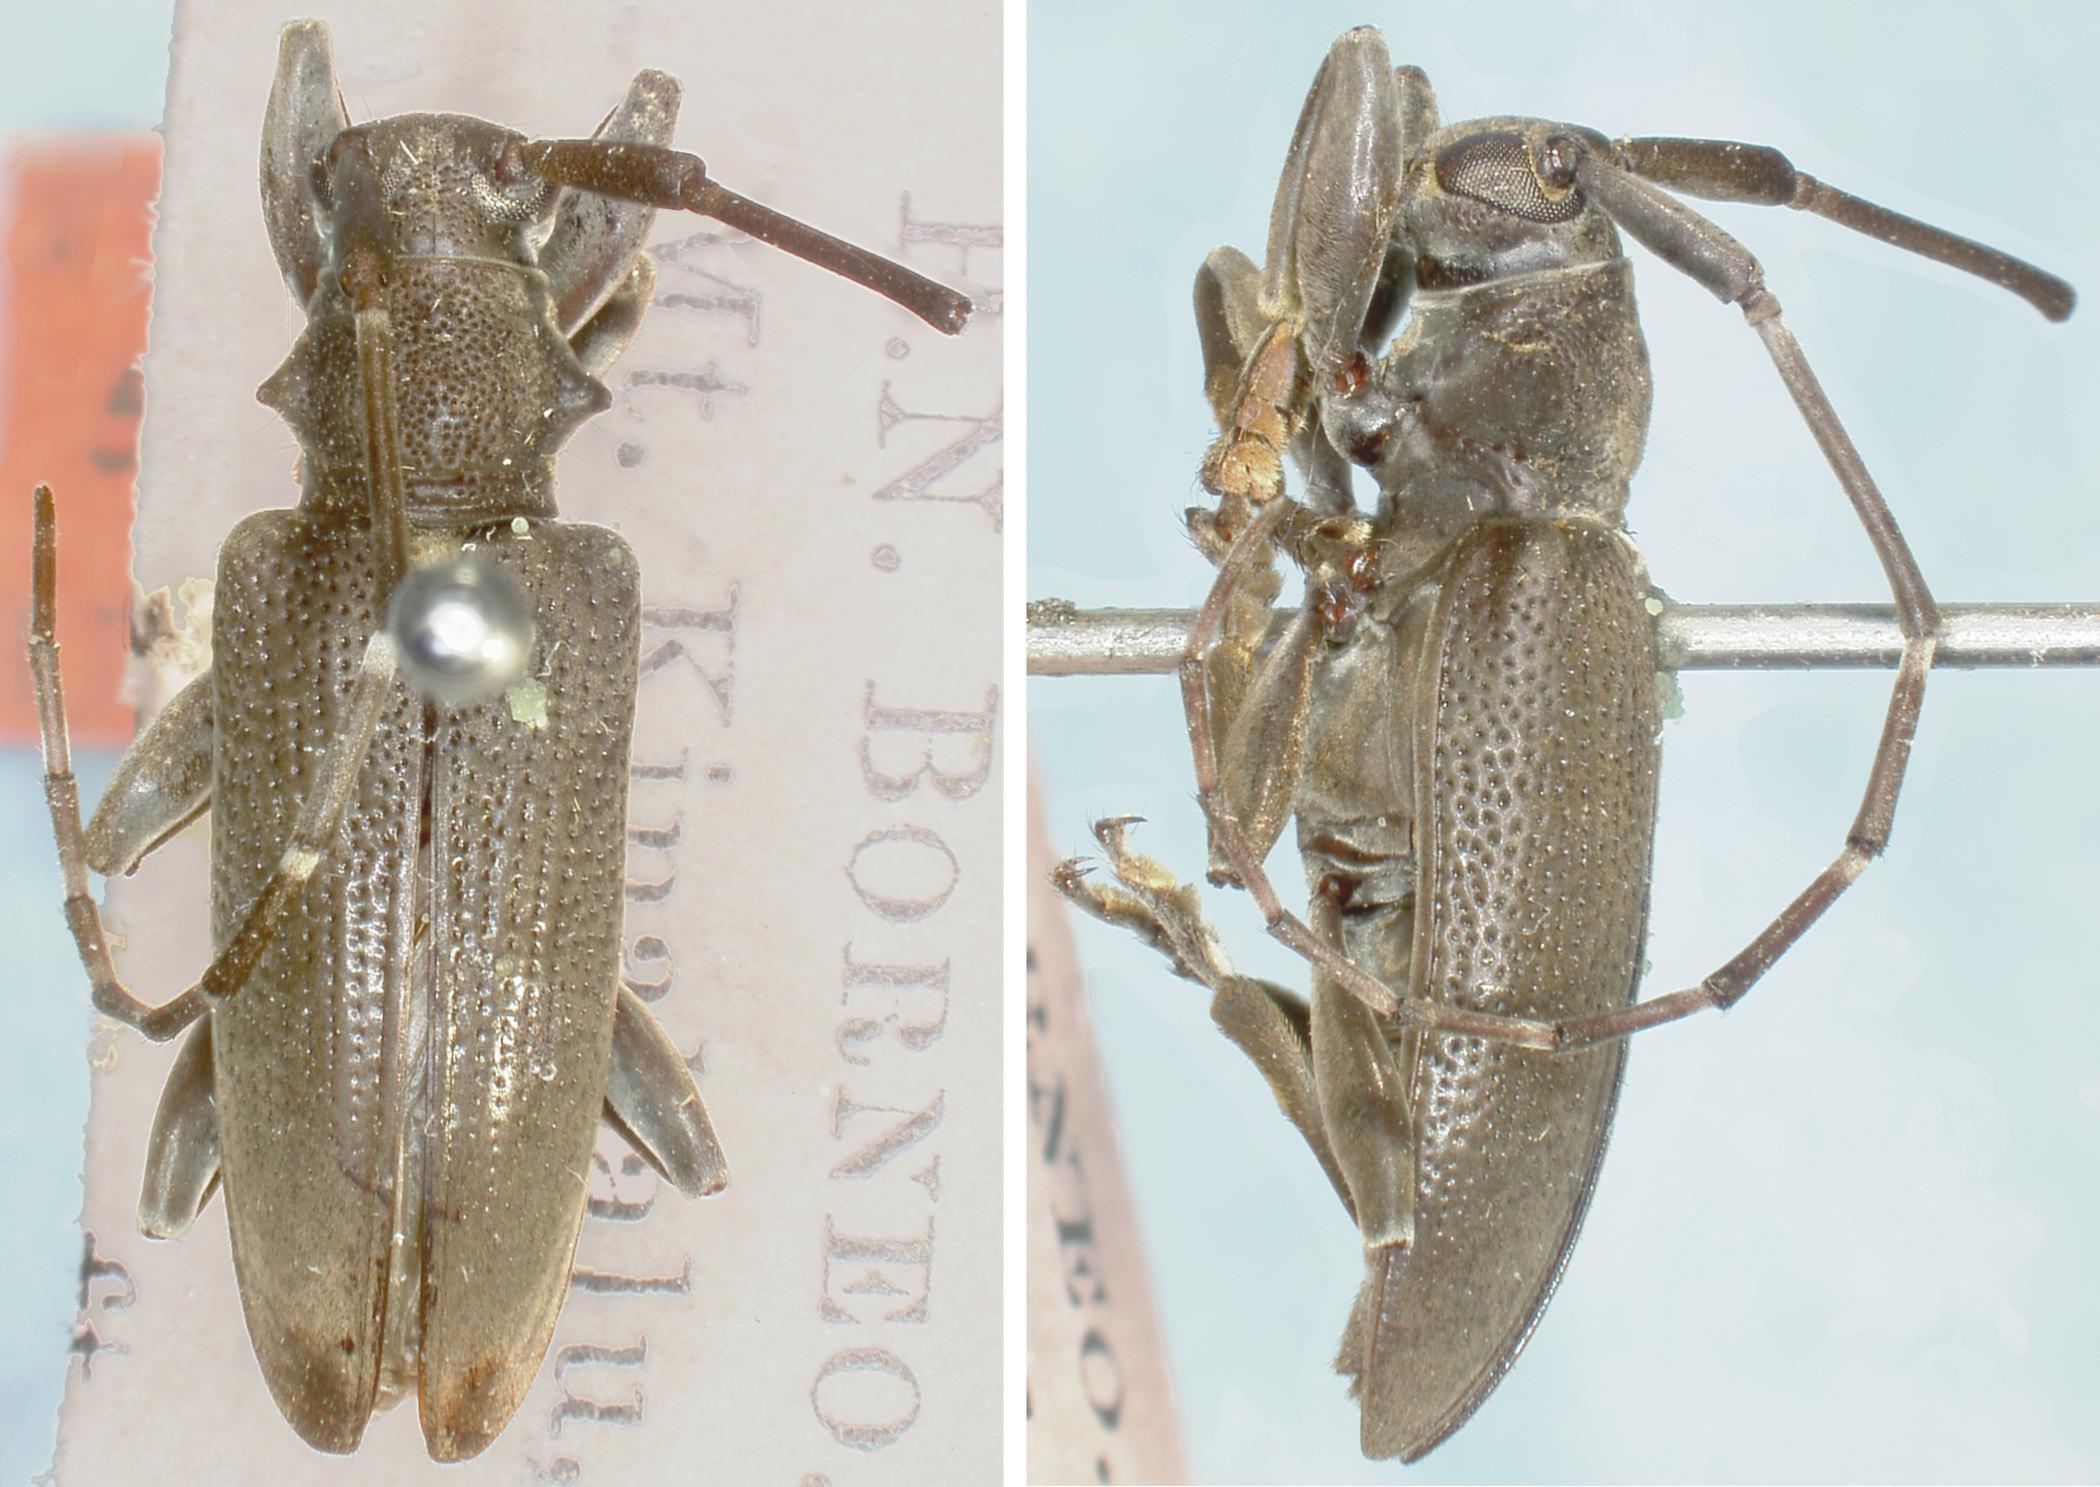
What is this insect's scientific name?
Acalolepta unicolor (also Orsidis unicolor)
